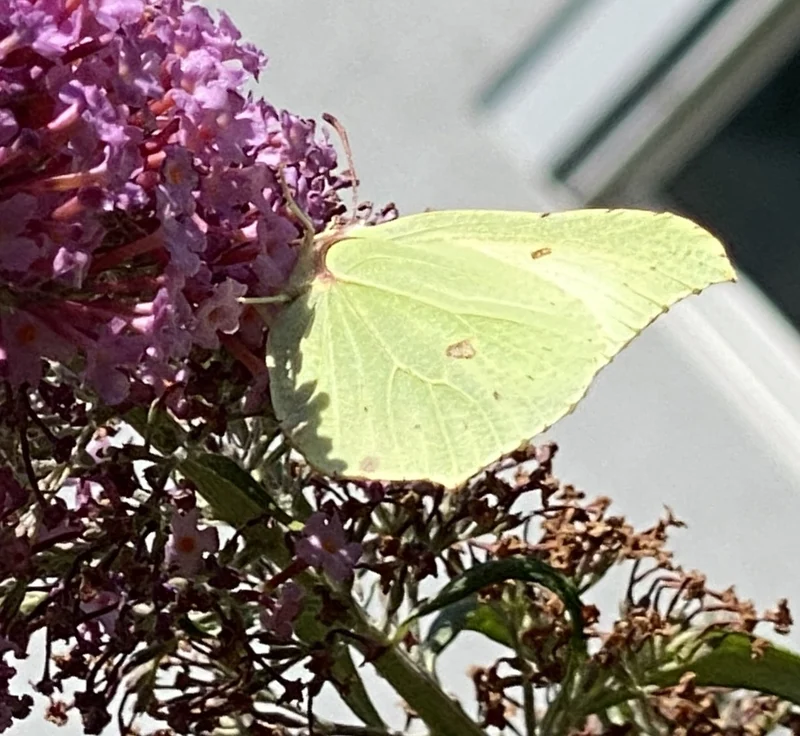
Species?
Gonepteryx rhamni
